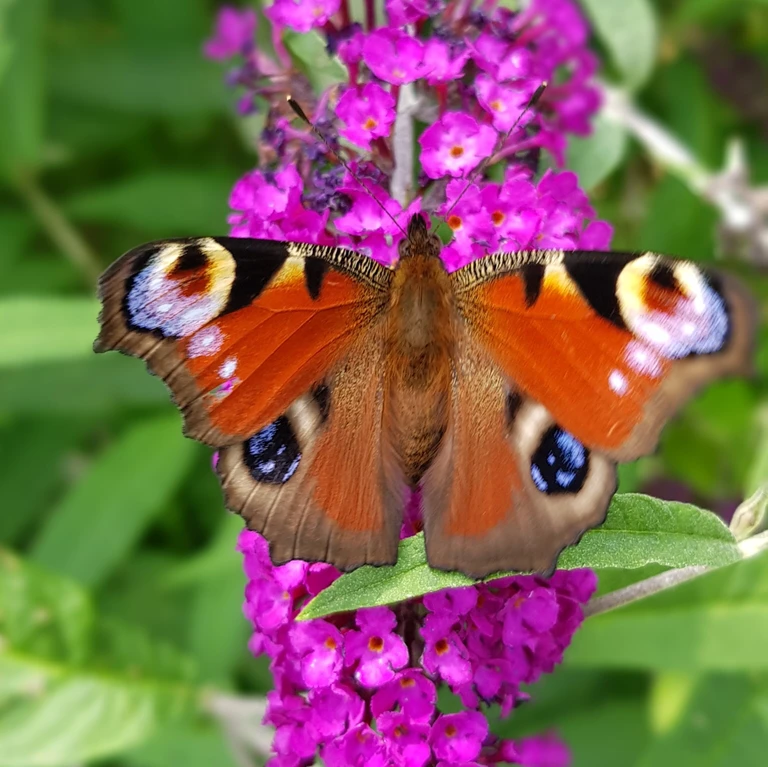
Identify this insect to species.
Aglais io
